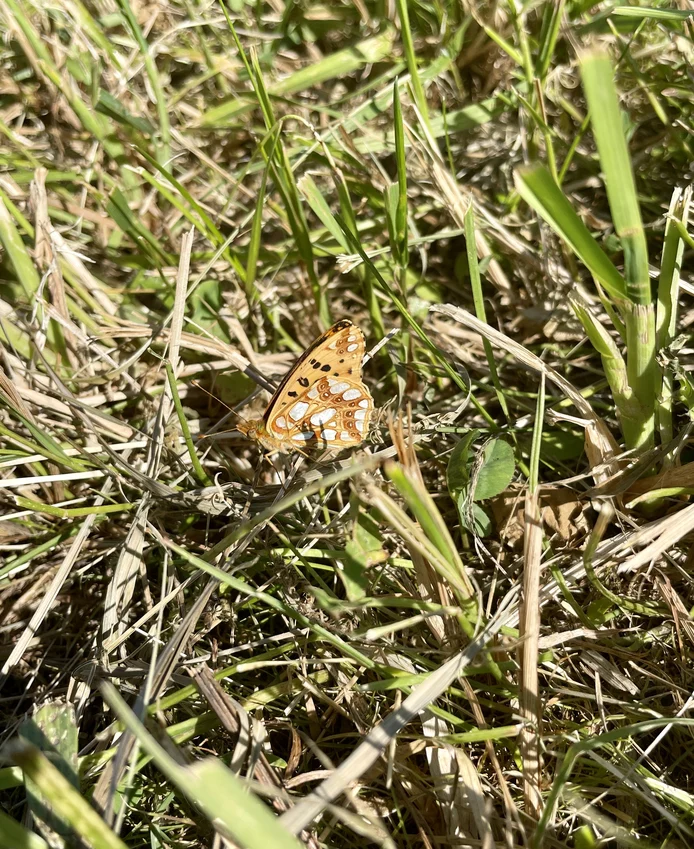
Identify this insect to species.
Issoria lathonia
